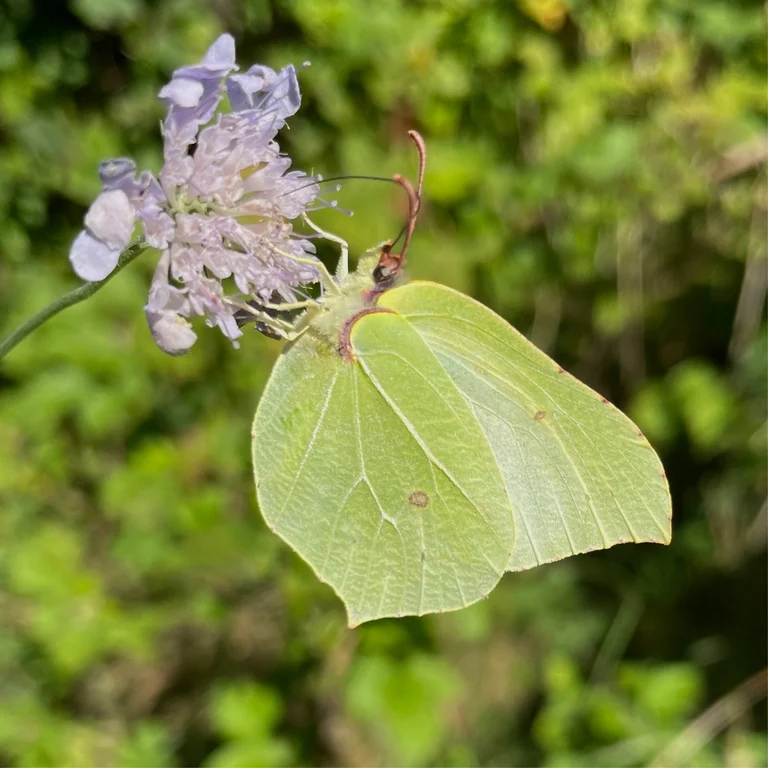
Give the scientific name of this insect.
Gonepteryx rhamni
